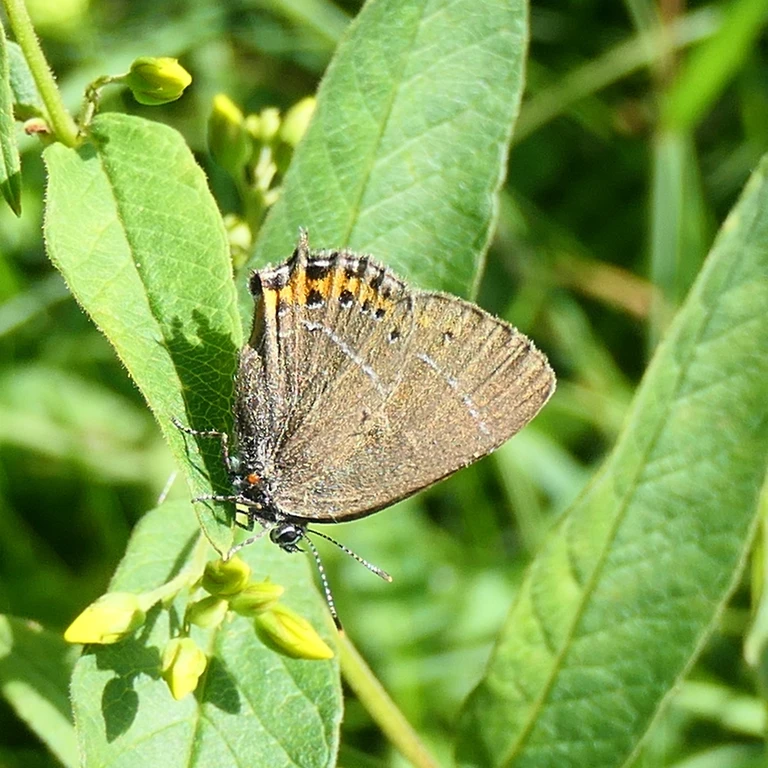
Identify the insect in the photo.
Satyrium pruni (also Fixsenia pruni)
